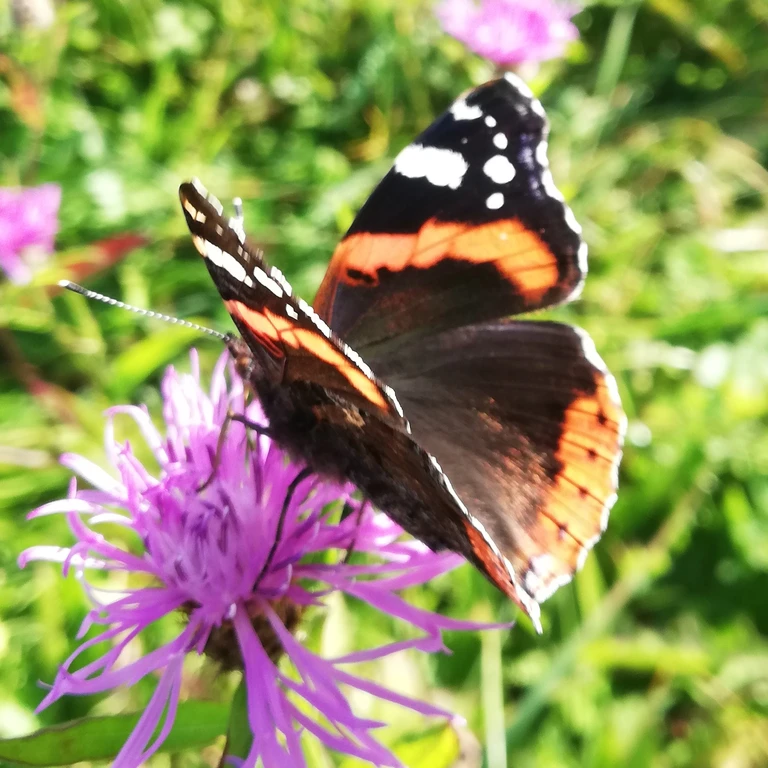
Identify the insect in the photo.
Vanessa atalanta
